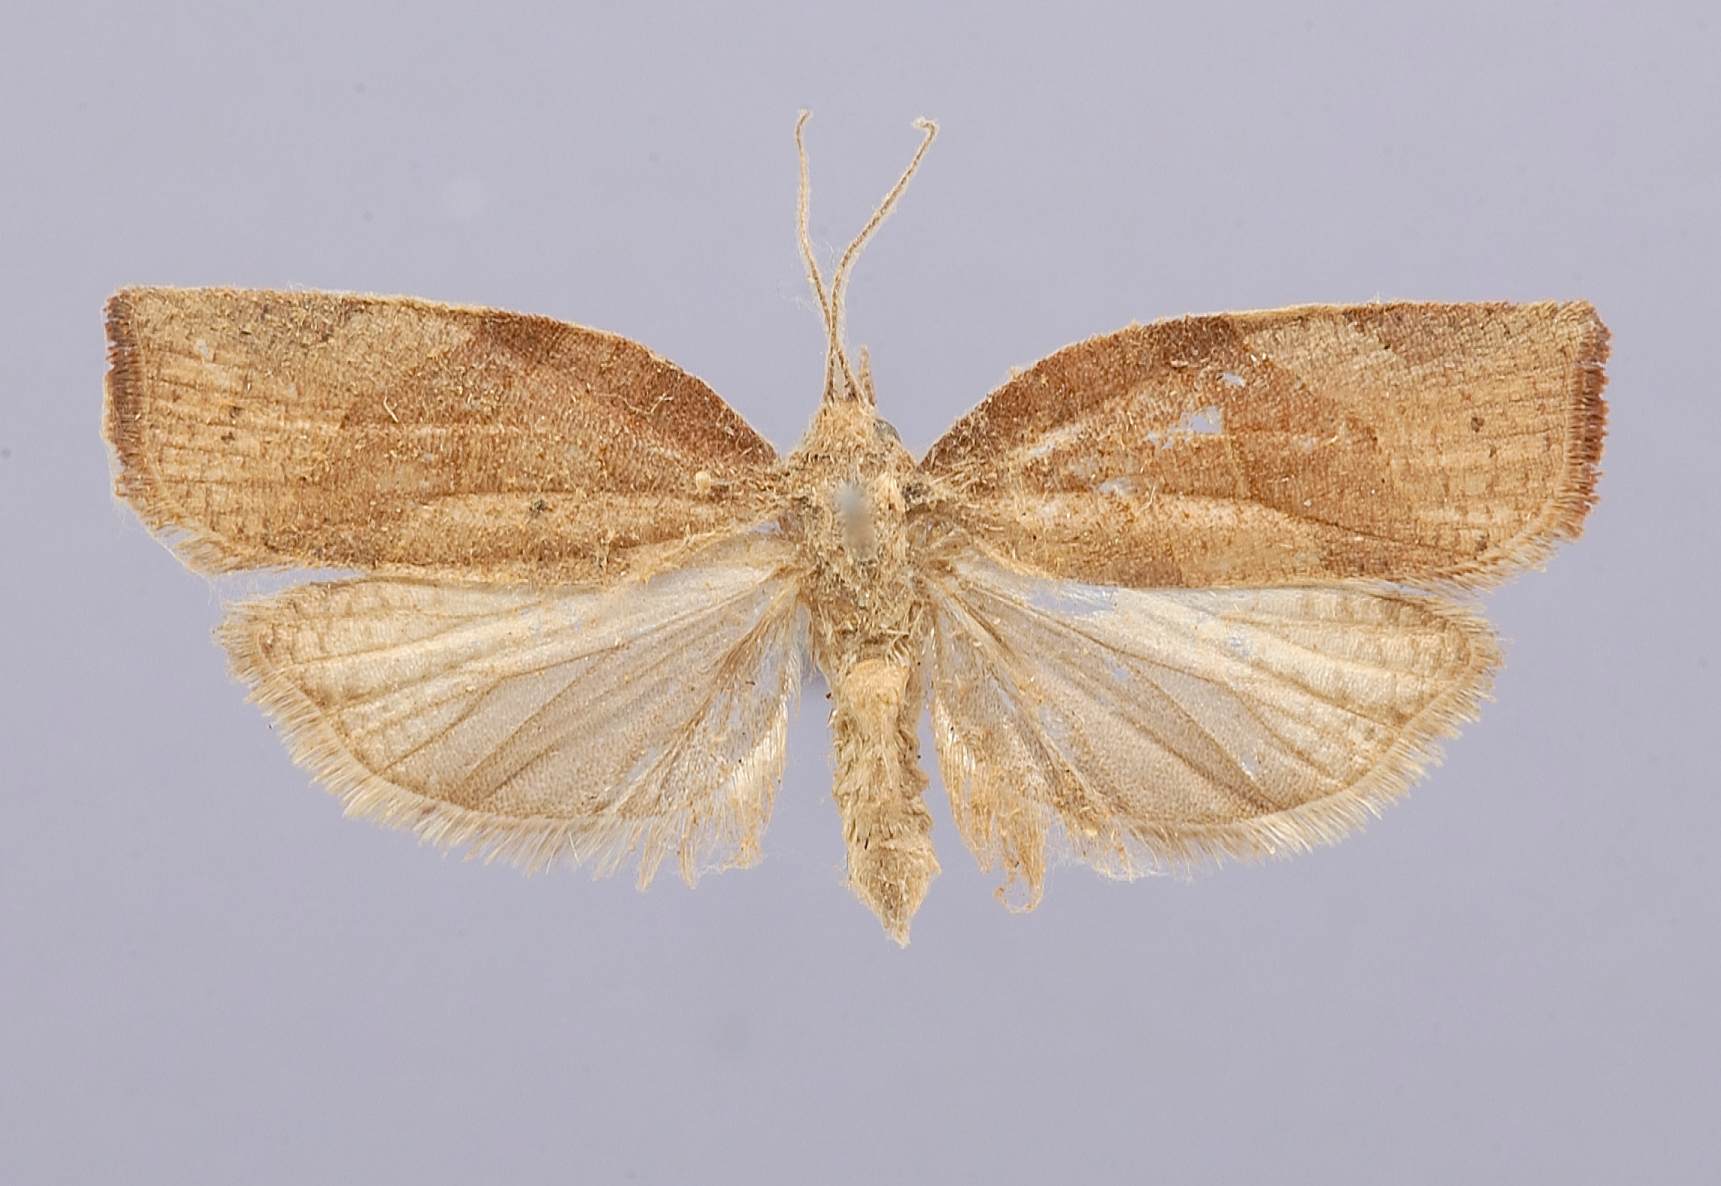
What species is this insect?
Pandemis inouei
